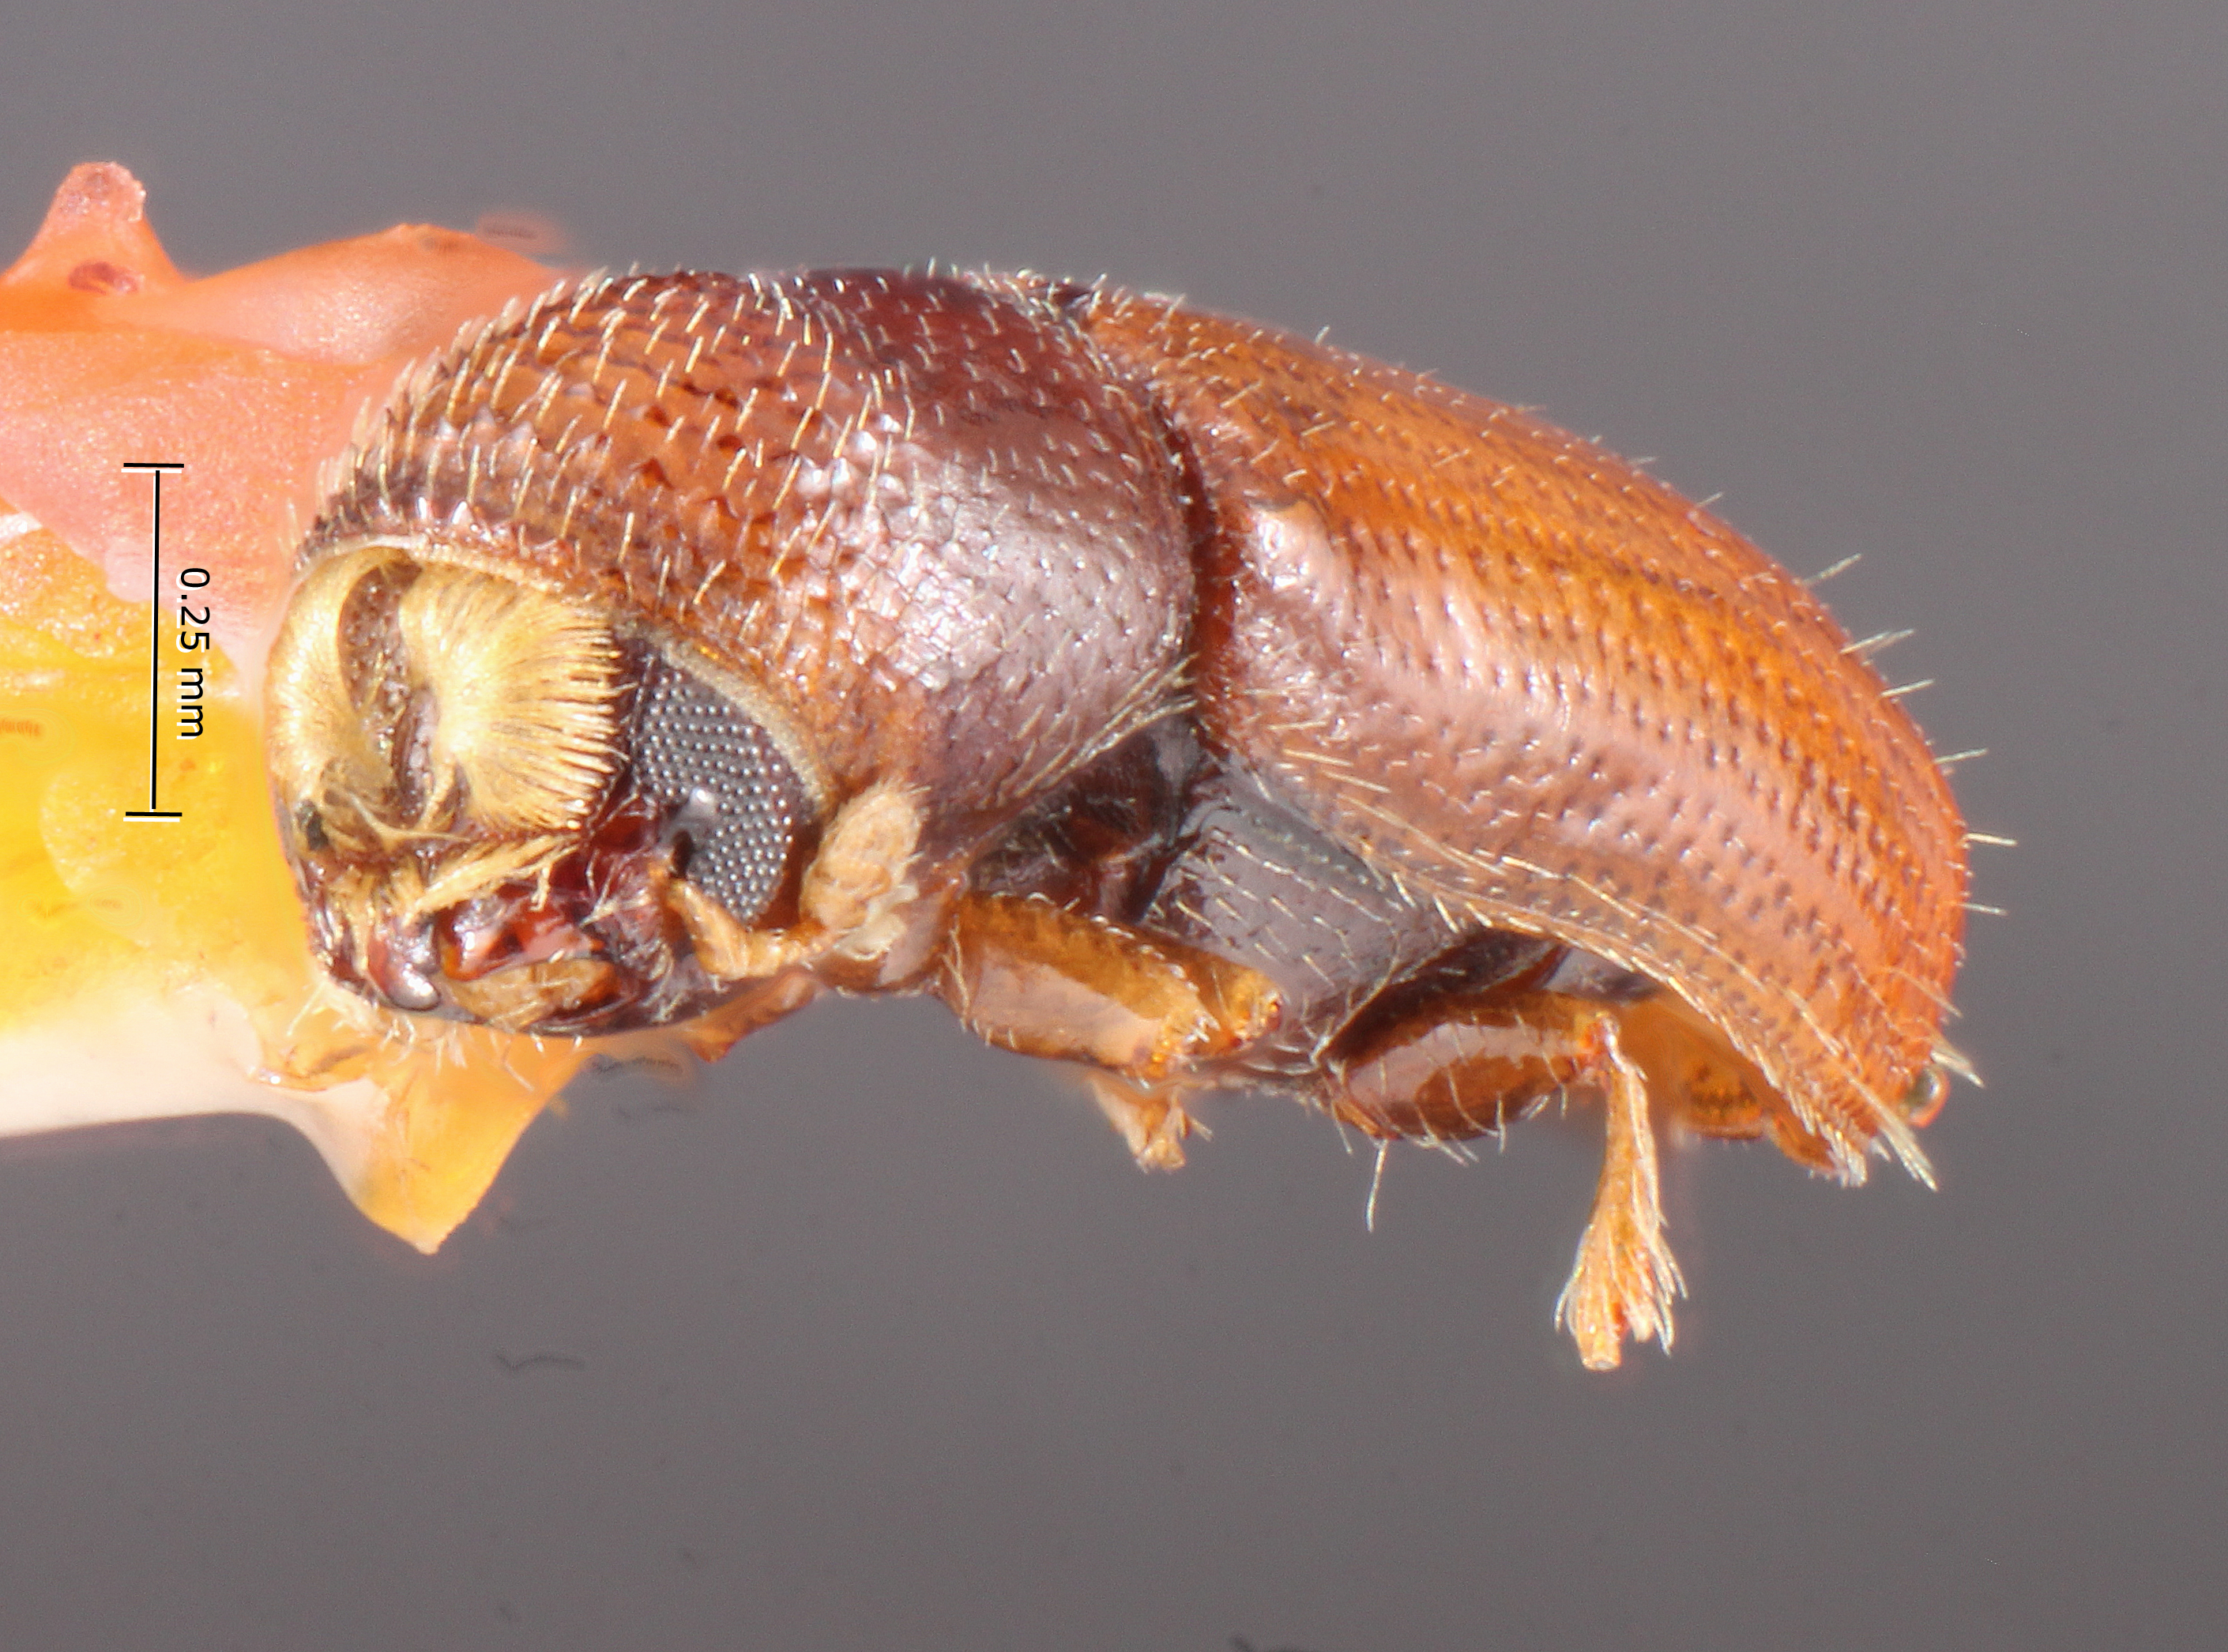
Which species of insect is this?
Pityophthorus mollis
